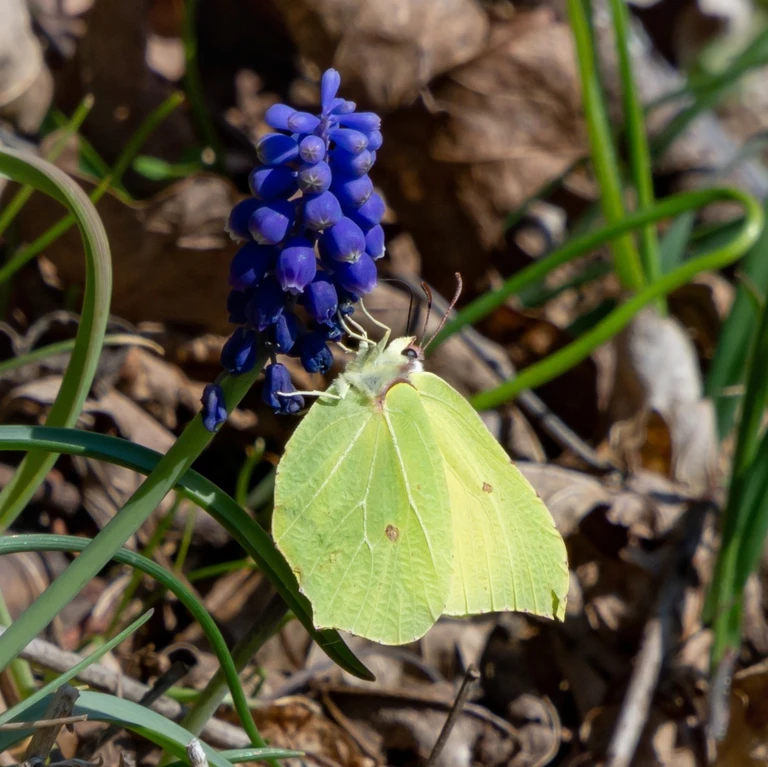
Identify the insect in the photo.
Gonepteryx rhamni
